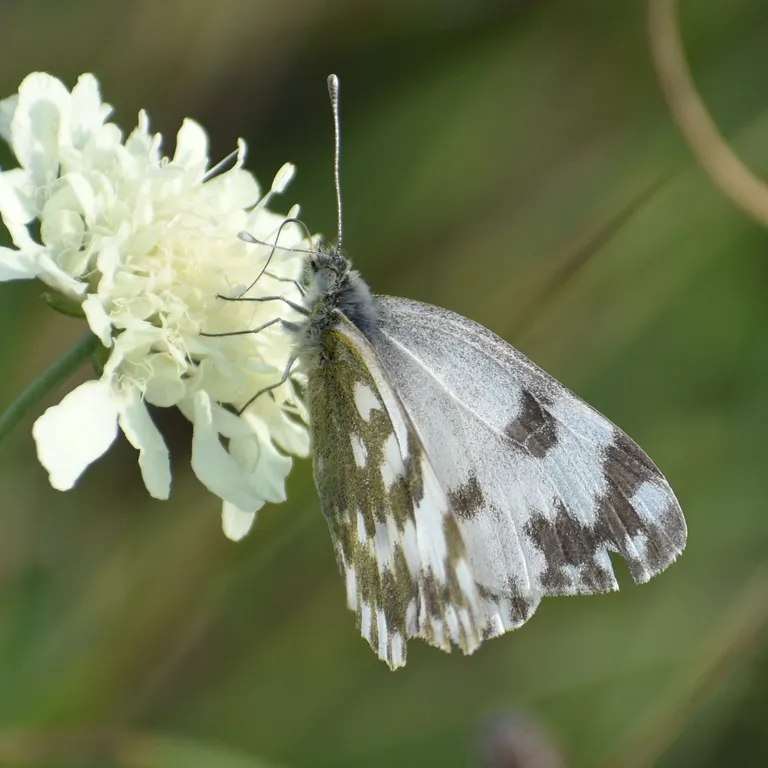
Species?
Pontia edusa
